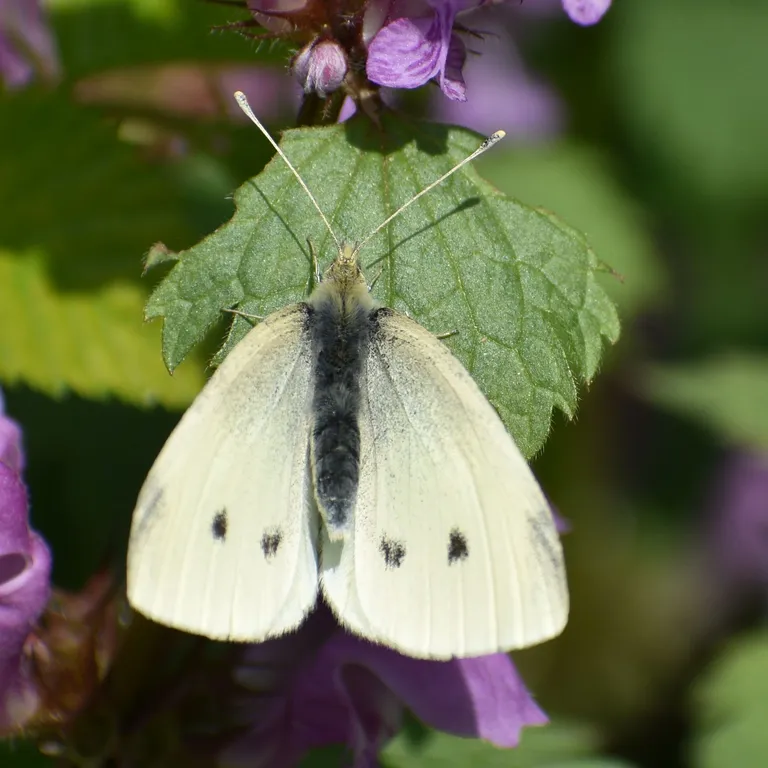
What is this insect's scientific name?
Pieris rapae
